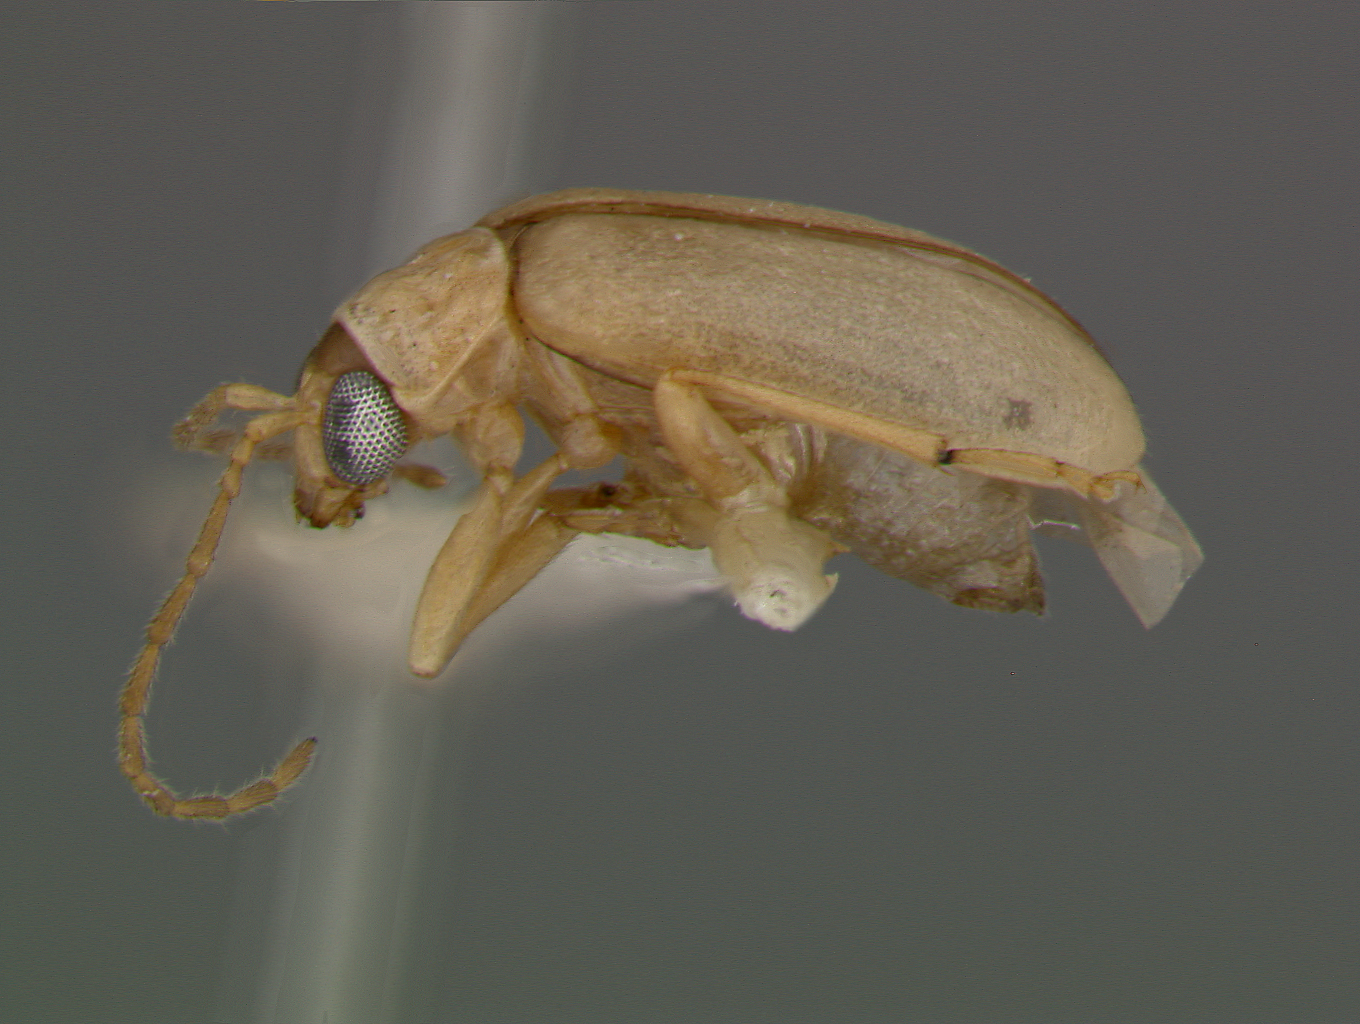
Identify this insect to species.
Luperodes rugipennis
